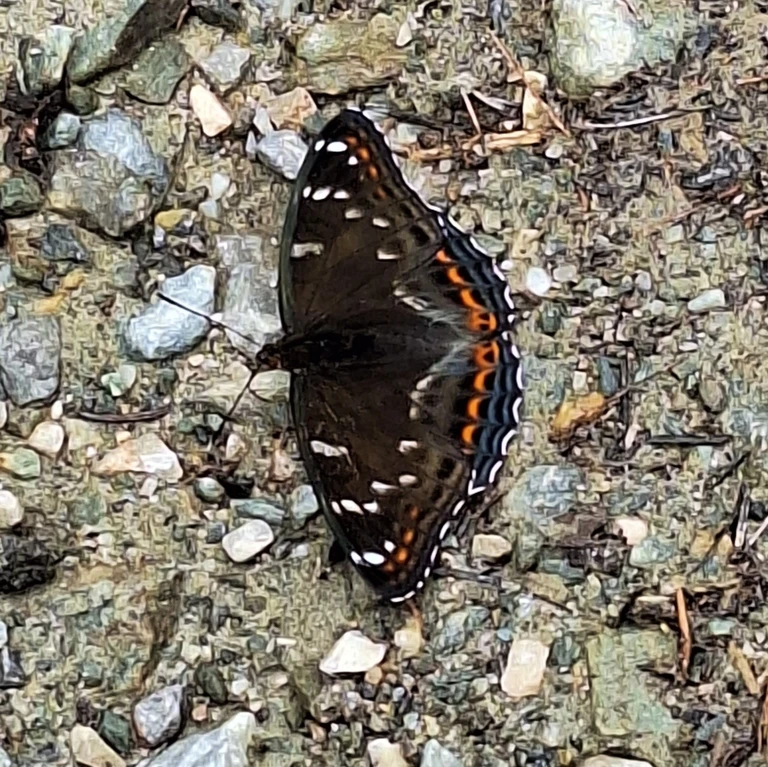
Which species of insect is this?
Limenitis populi
